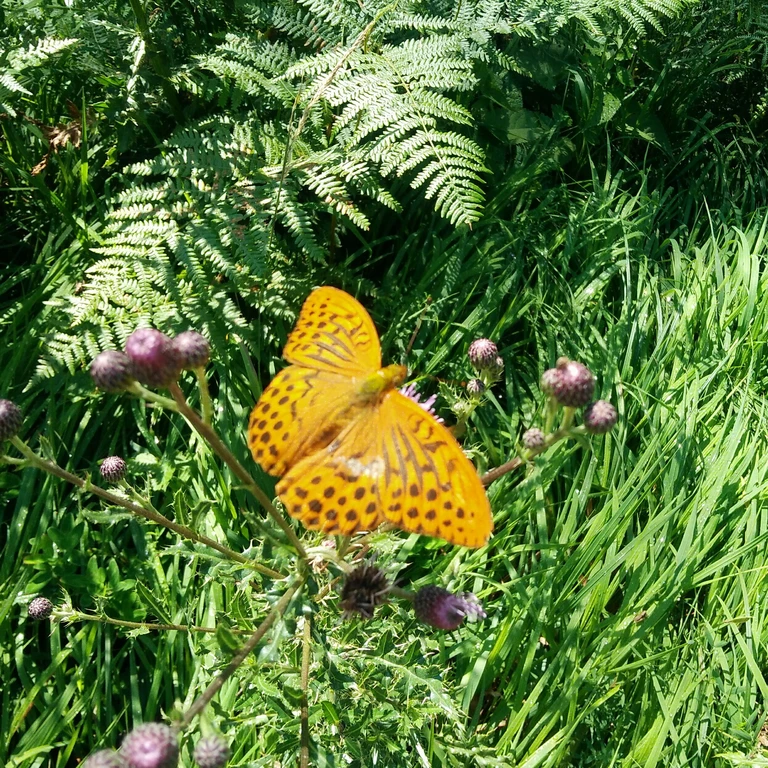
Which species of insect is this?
Argynnis paphia
